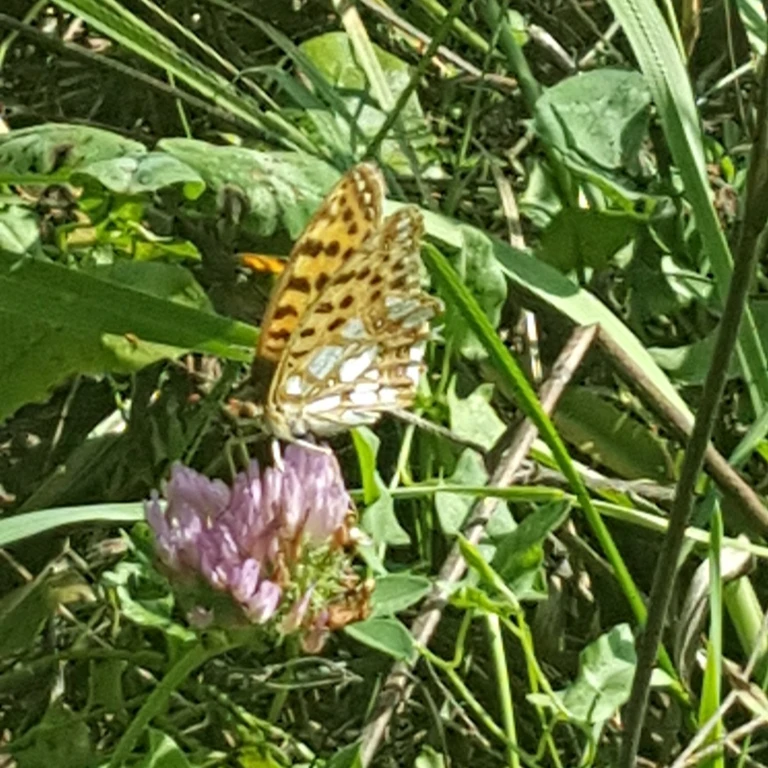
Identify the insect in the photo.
Issoria lathonia
